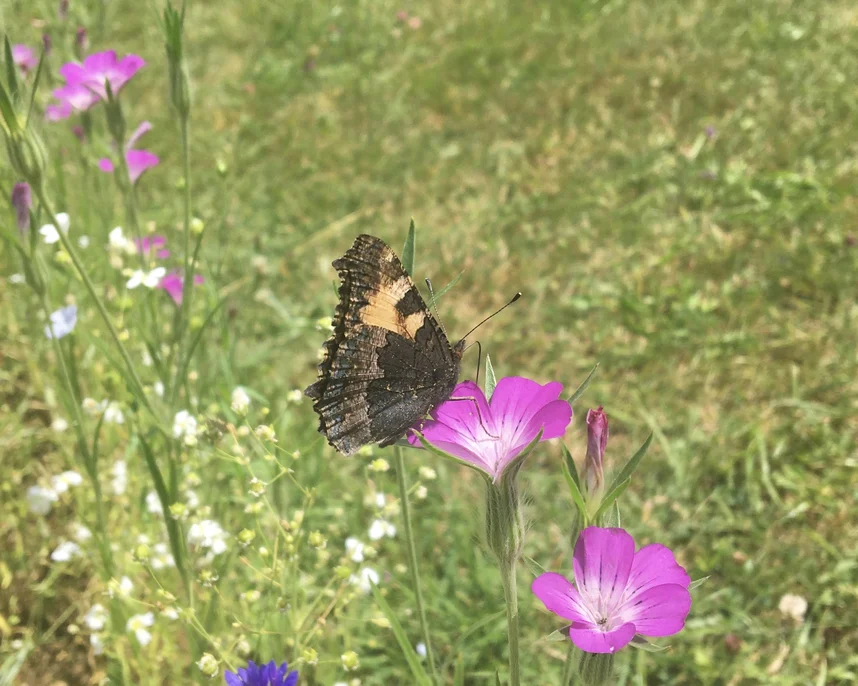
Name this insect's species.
Aglais urticae
